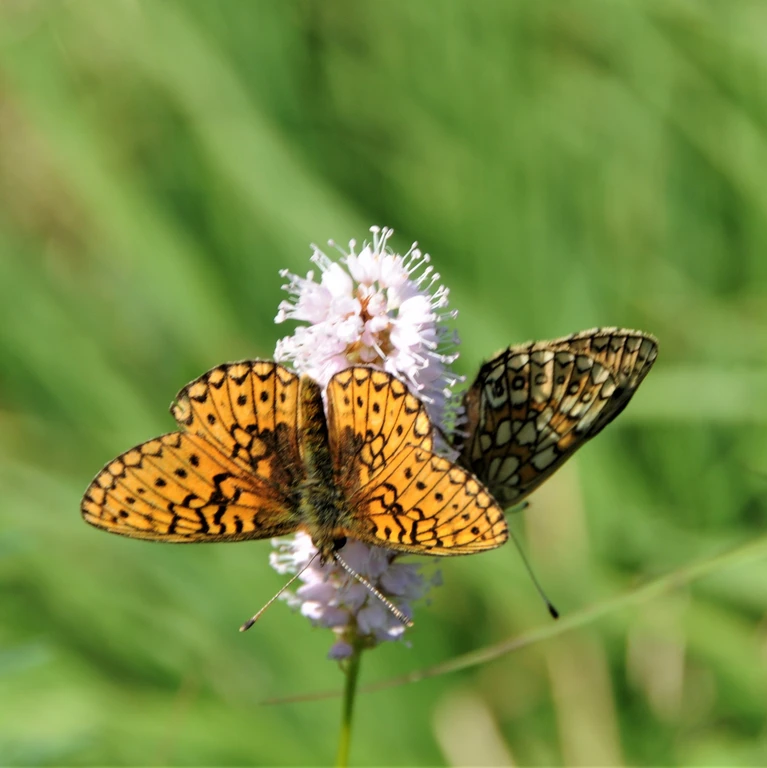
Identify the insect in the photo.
Boloria eunomia
